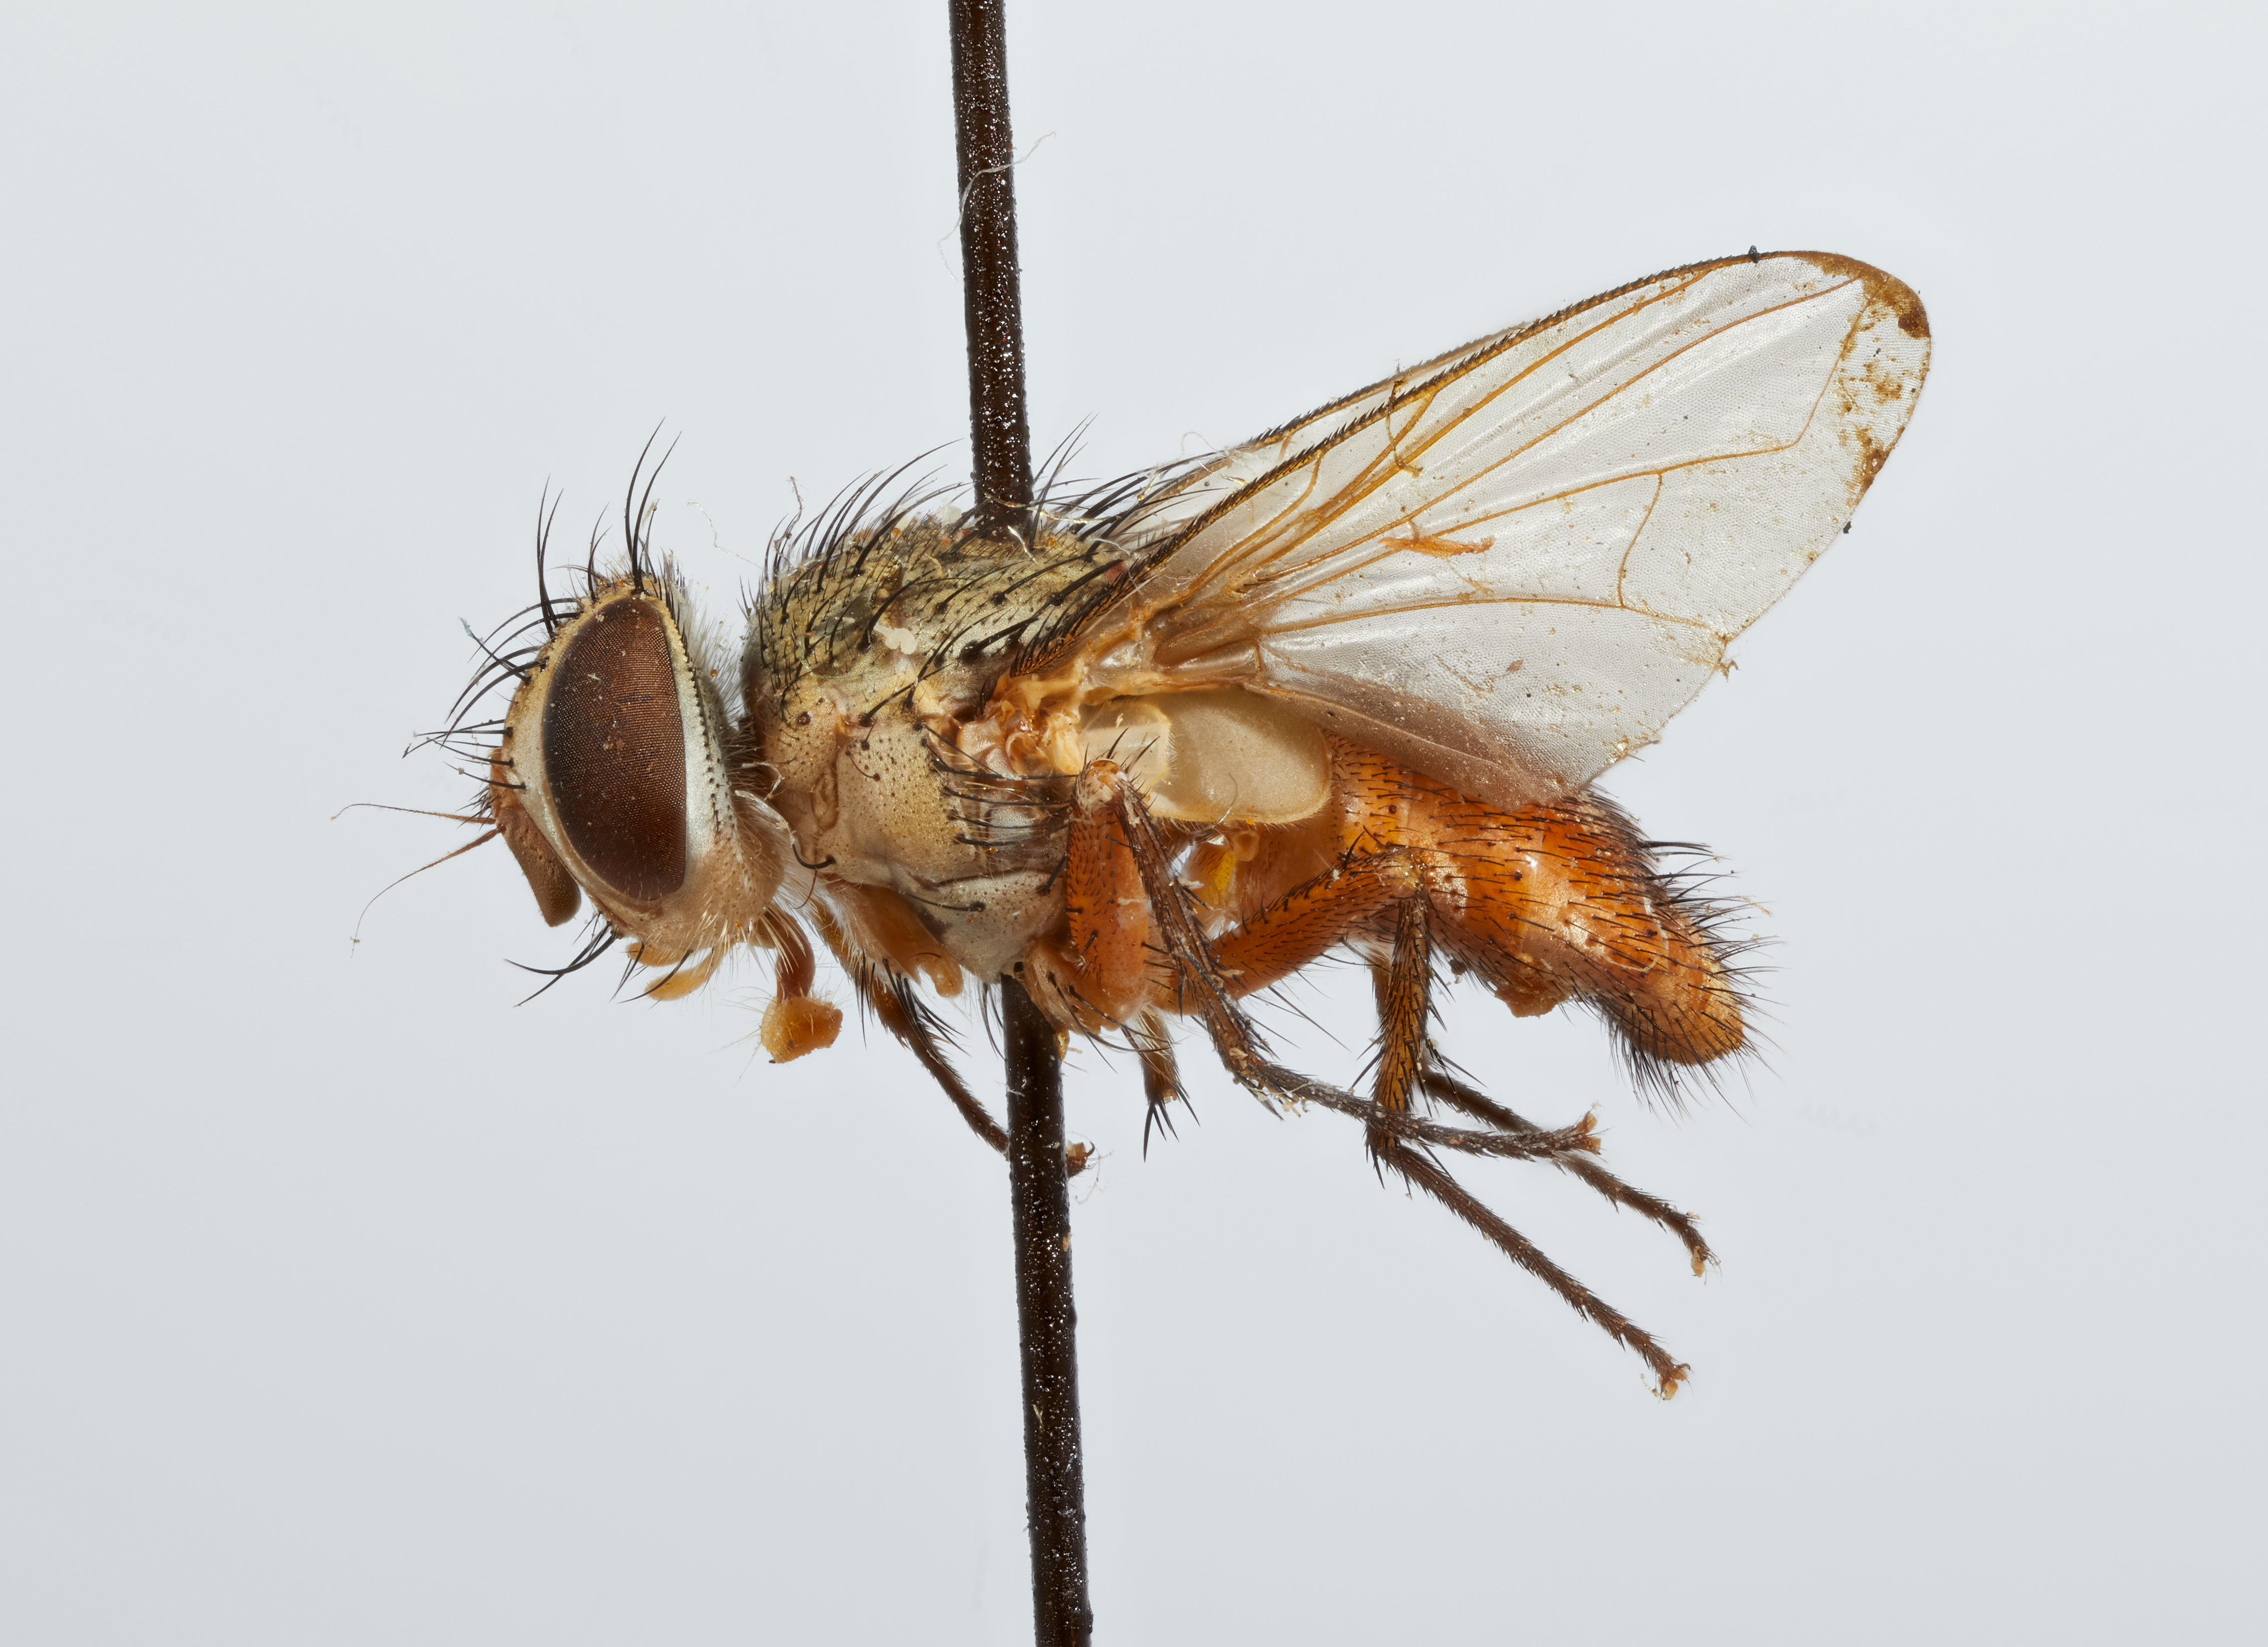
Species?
Zenillia angustivitta
